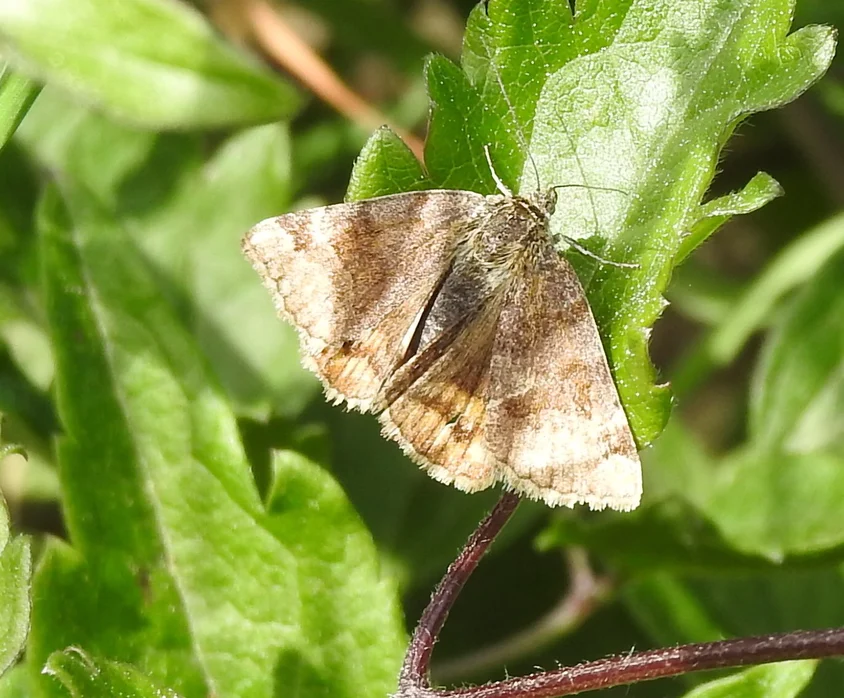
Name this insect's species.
Euclidia glyphica
